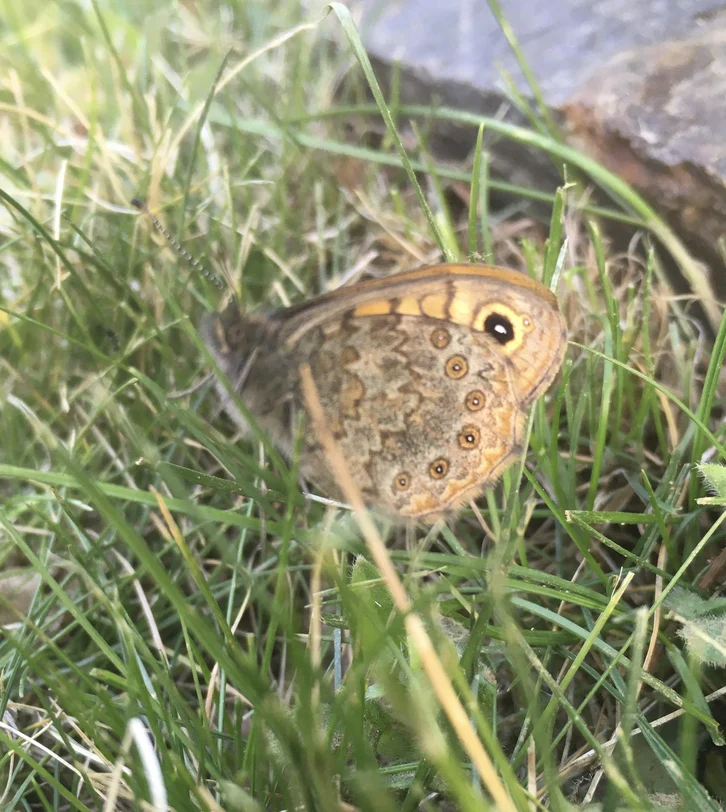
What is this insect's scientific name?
Lasiommata megera (also Pararge megera)
